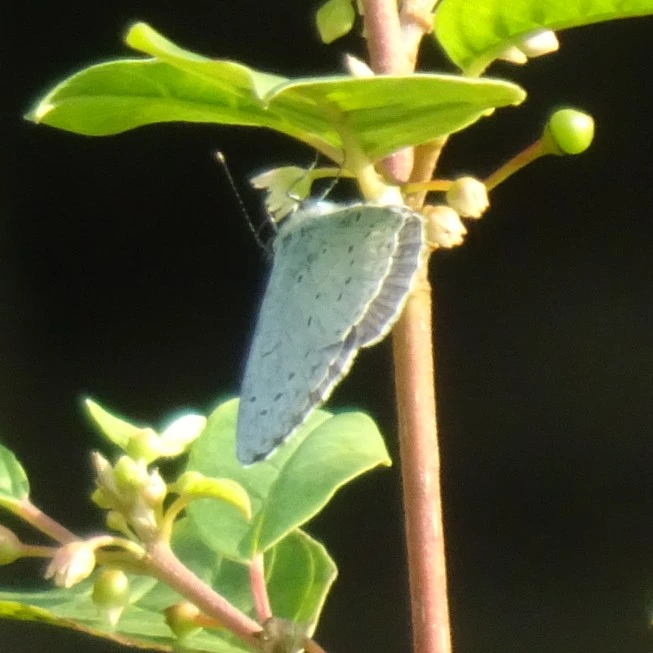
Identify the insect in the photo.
Celastrina argiolus
